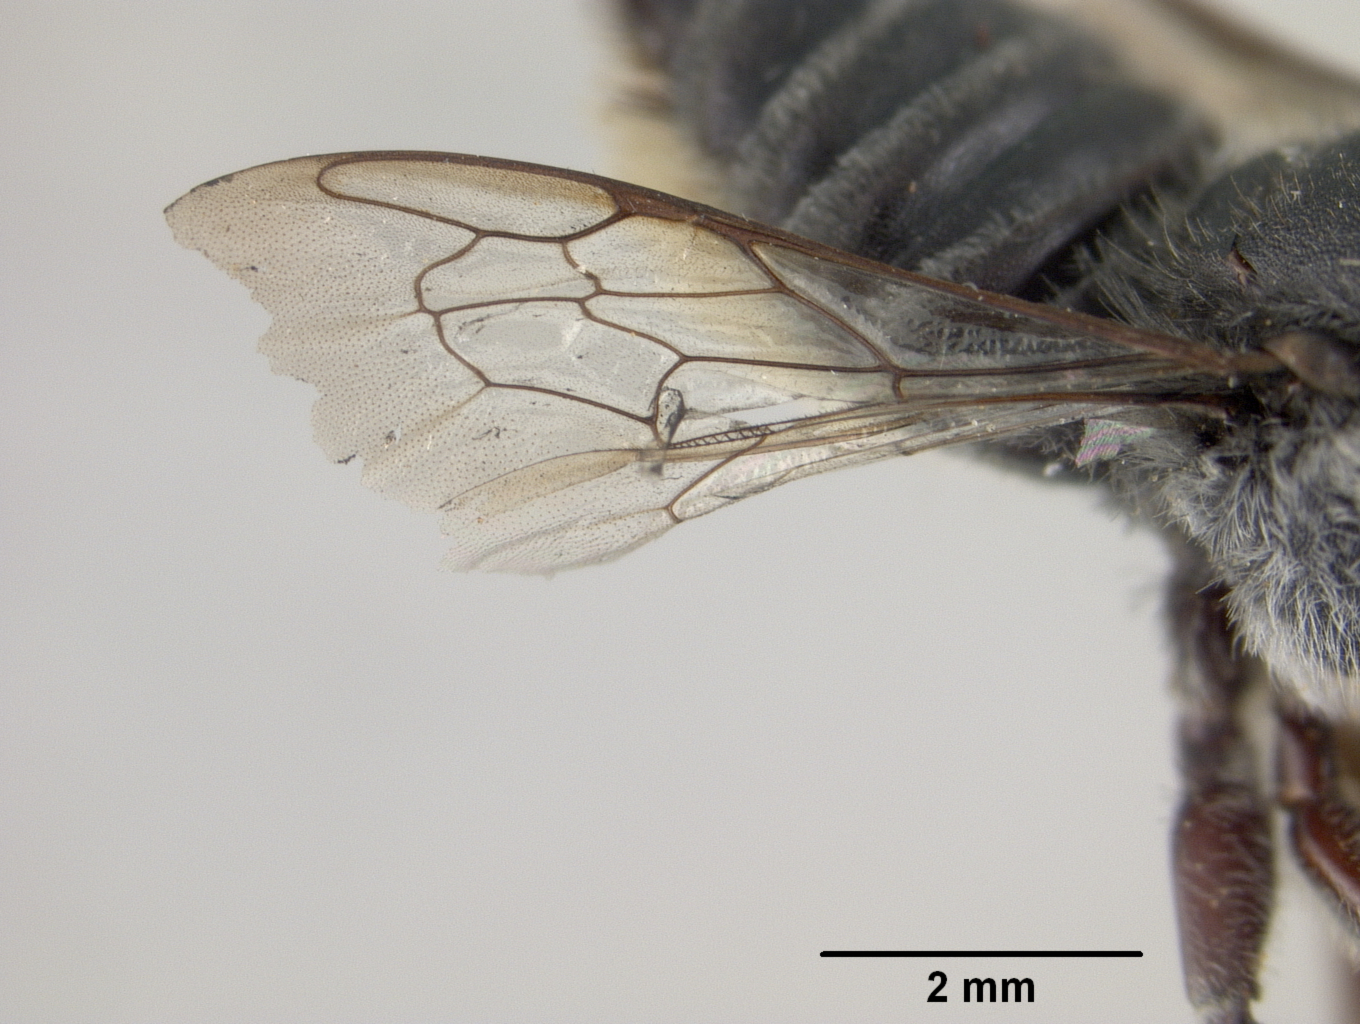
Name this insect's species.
Megachile murinella
